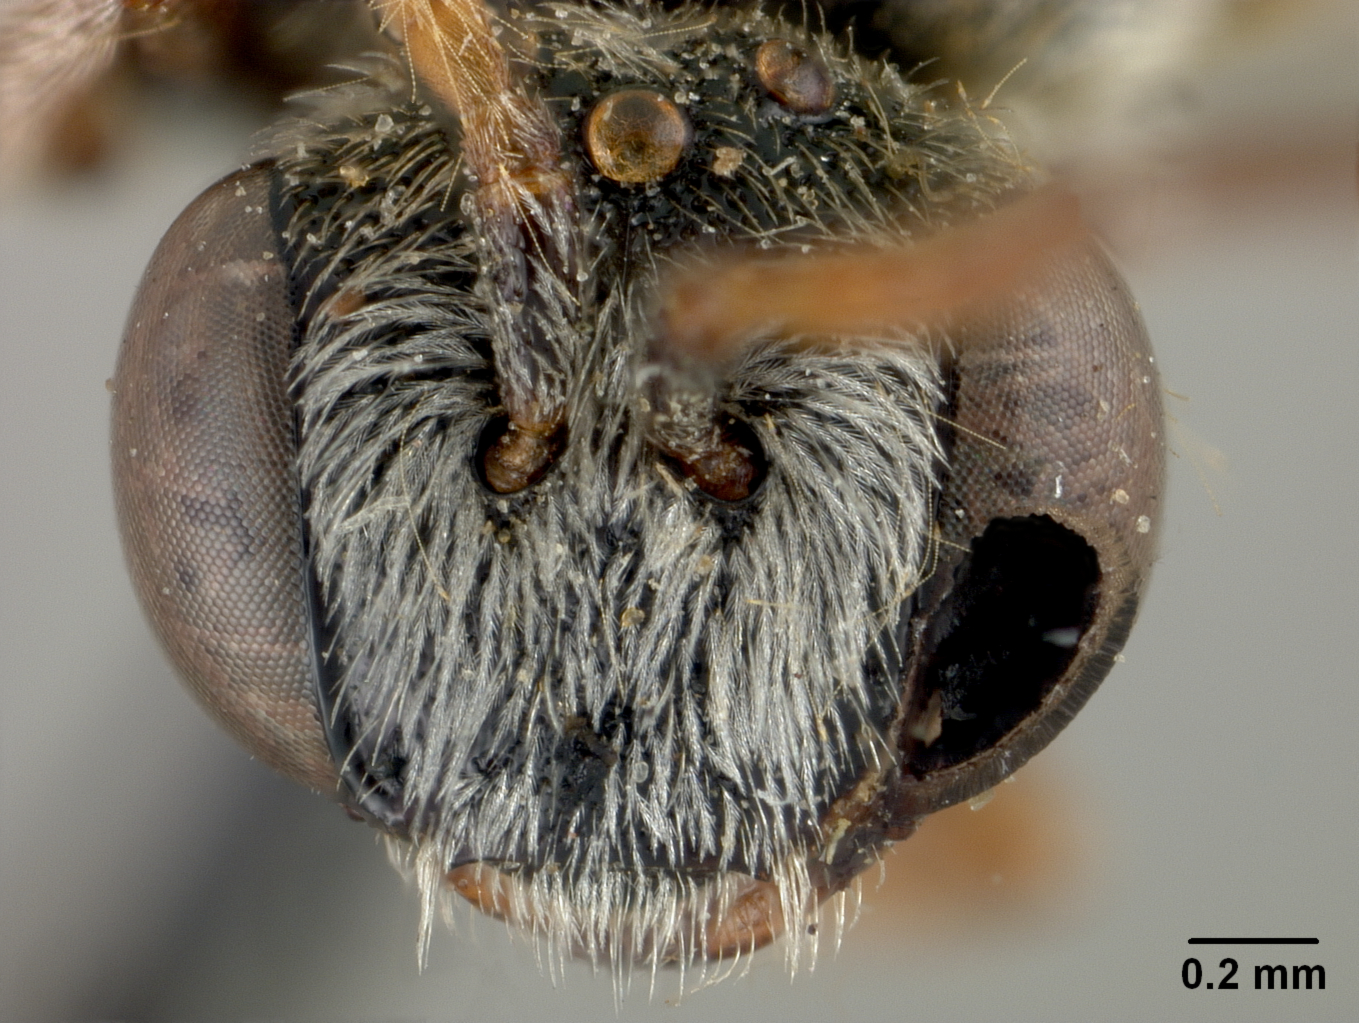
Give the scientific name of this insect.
Pasites indicus
